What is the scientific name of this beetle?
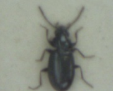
Bembidion minimum
